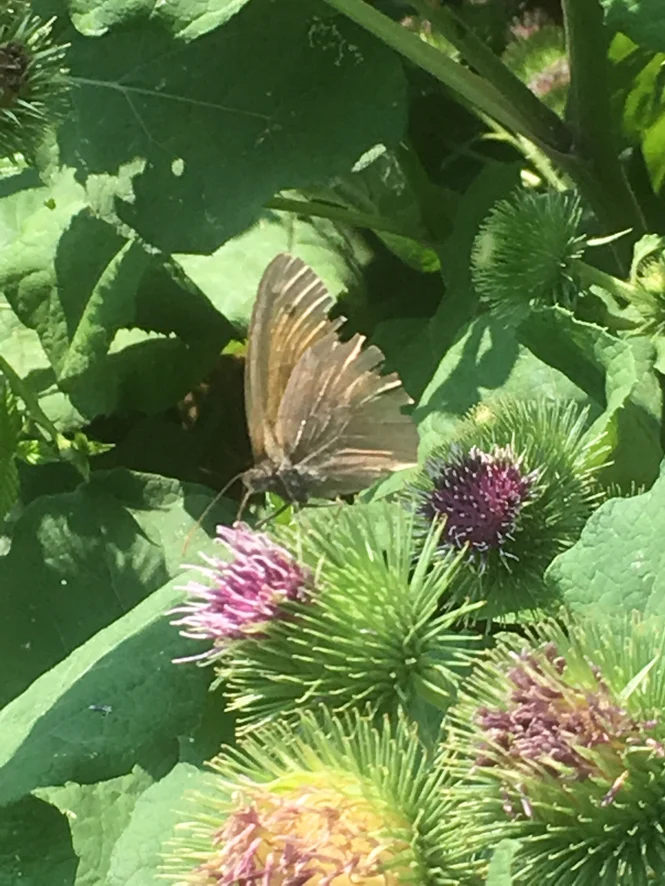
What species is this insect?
Maniola jurtina
